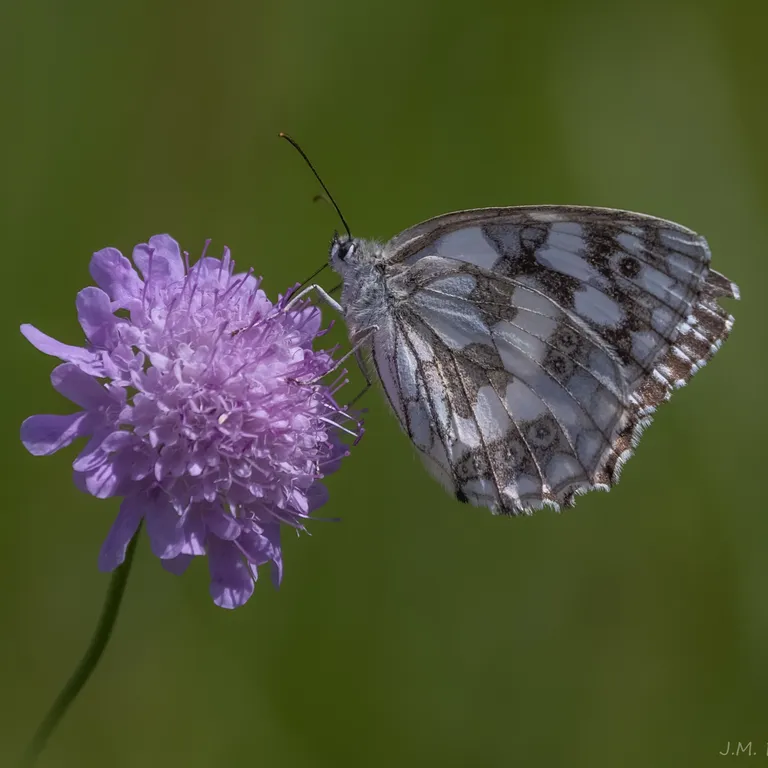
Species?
Melanargia galathea
